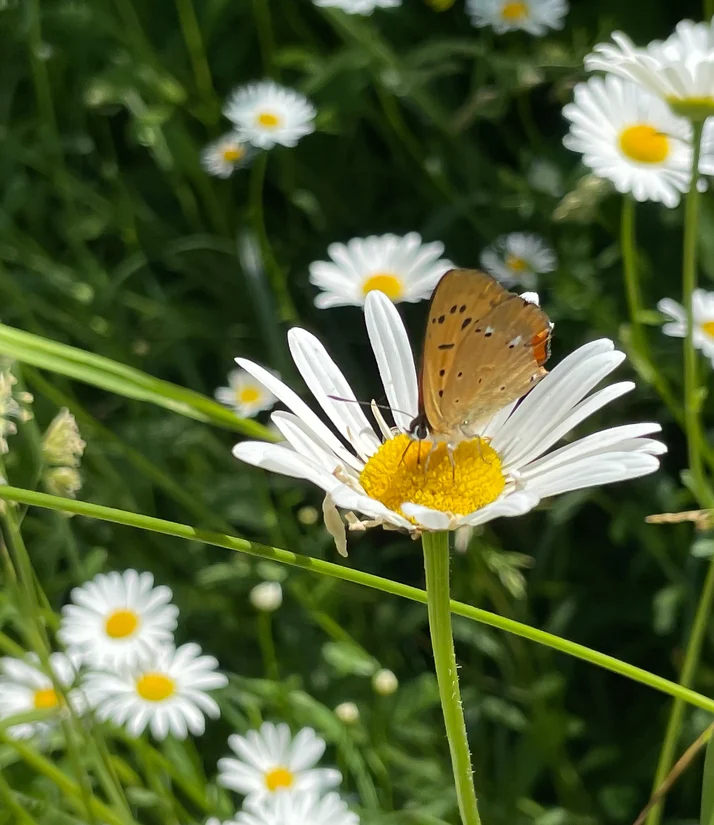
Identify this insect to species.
Lycaena virgaureae
